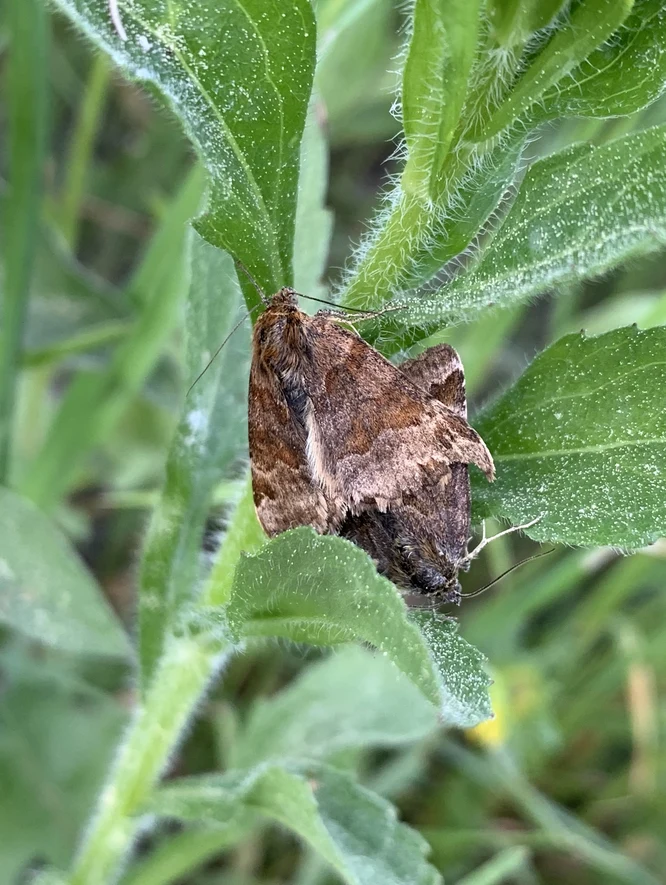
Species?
Euclidia glyphica
